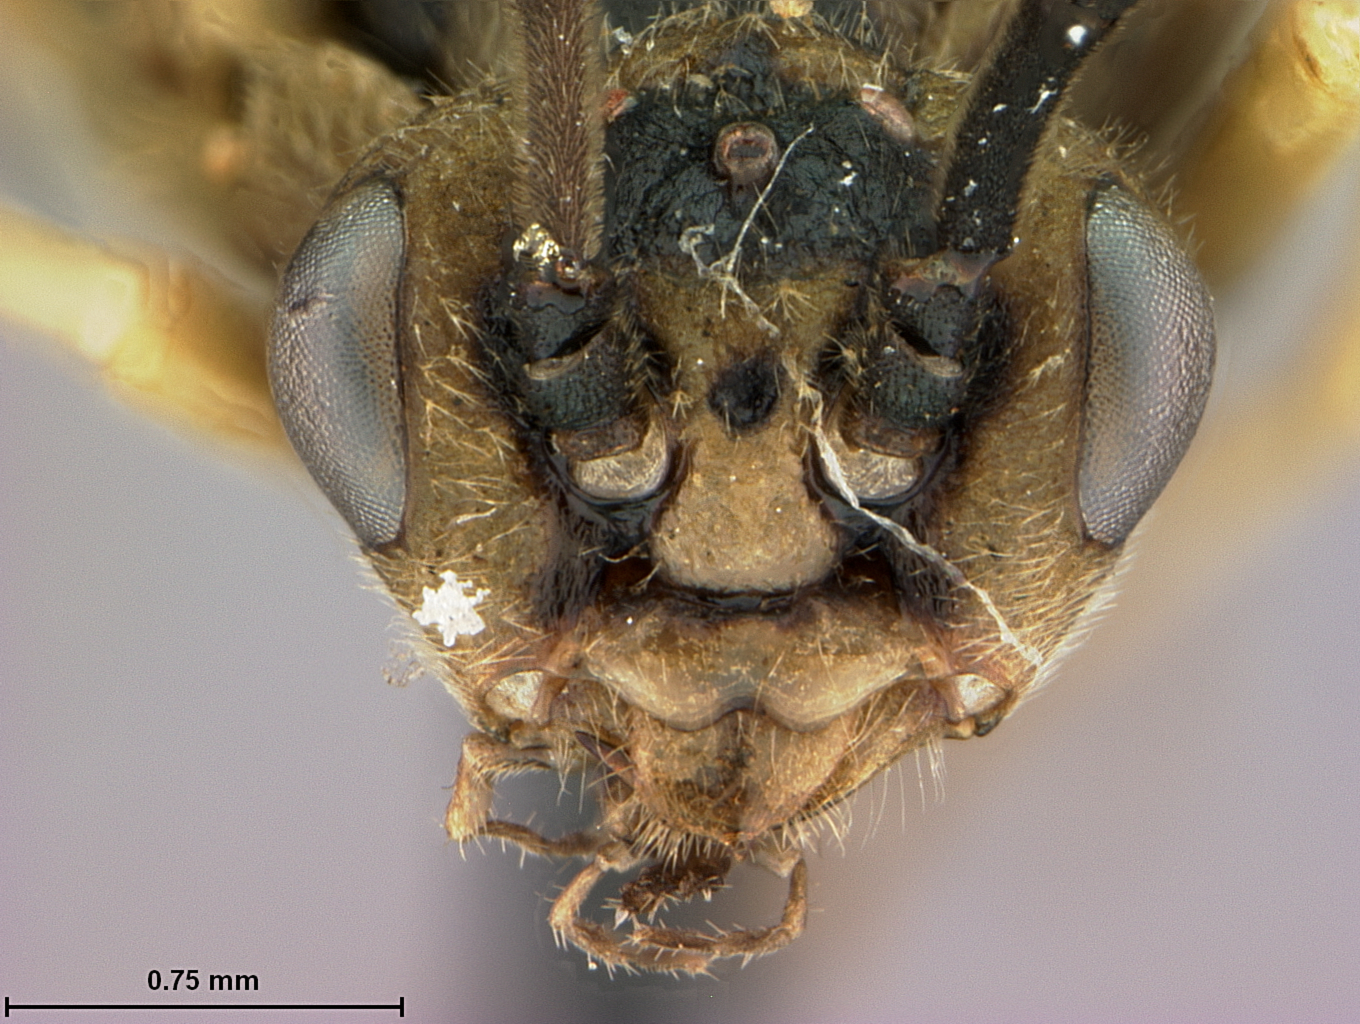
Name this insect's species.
Amauronematus whitneyi
